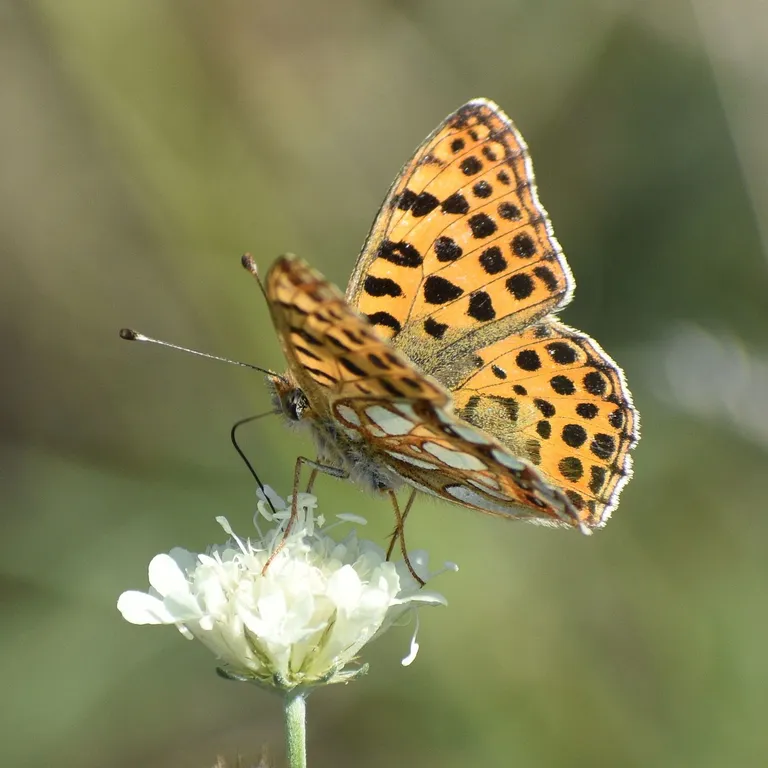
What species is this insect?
Issoria lathonia
